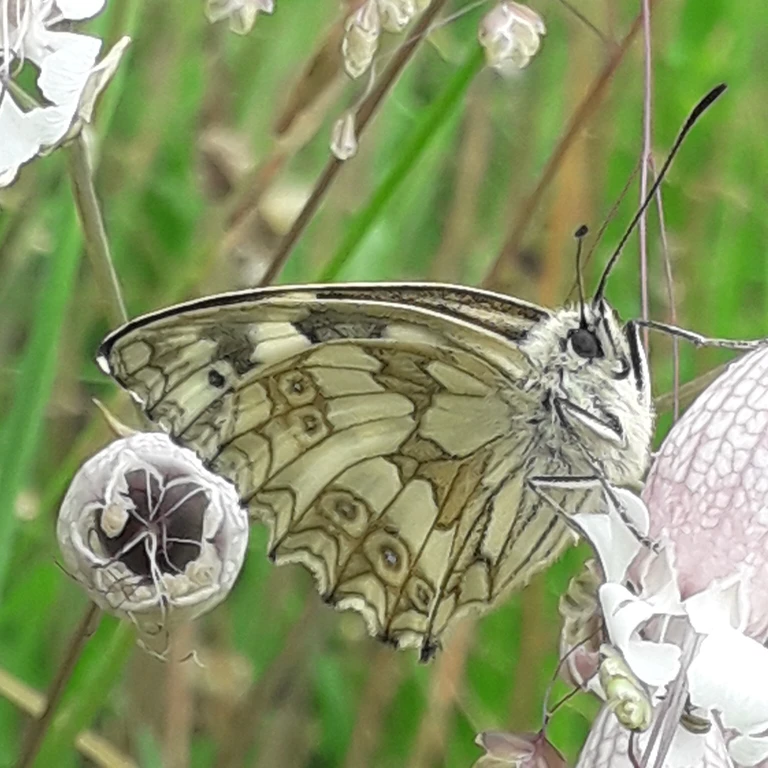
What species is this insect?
Melanargia galathea
